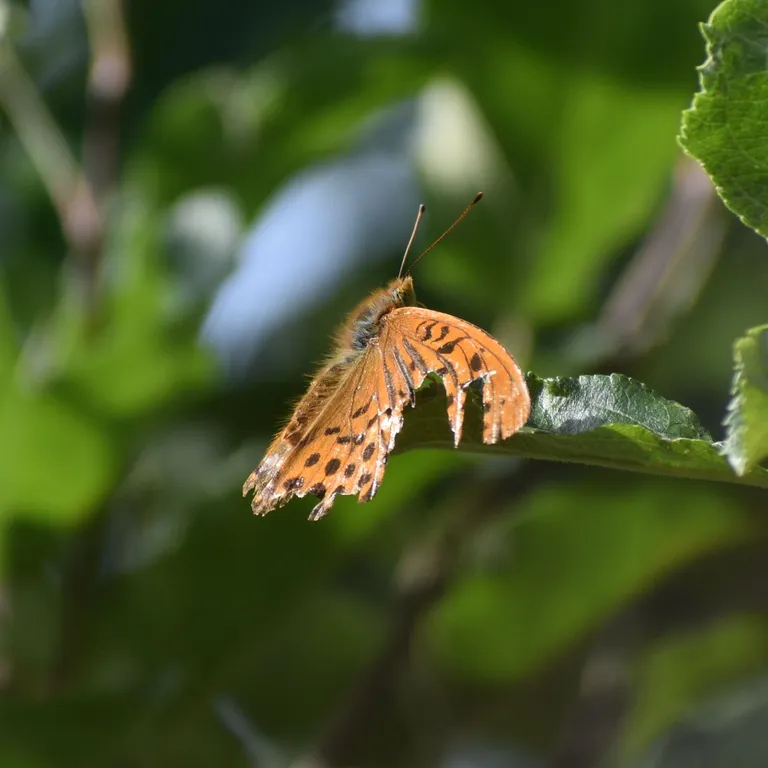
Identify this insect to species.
Argynnis paphia
